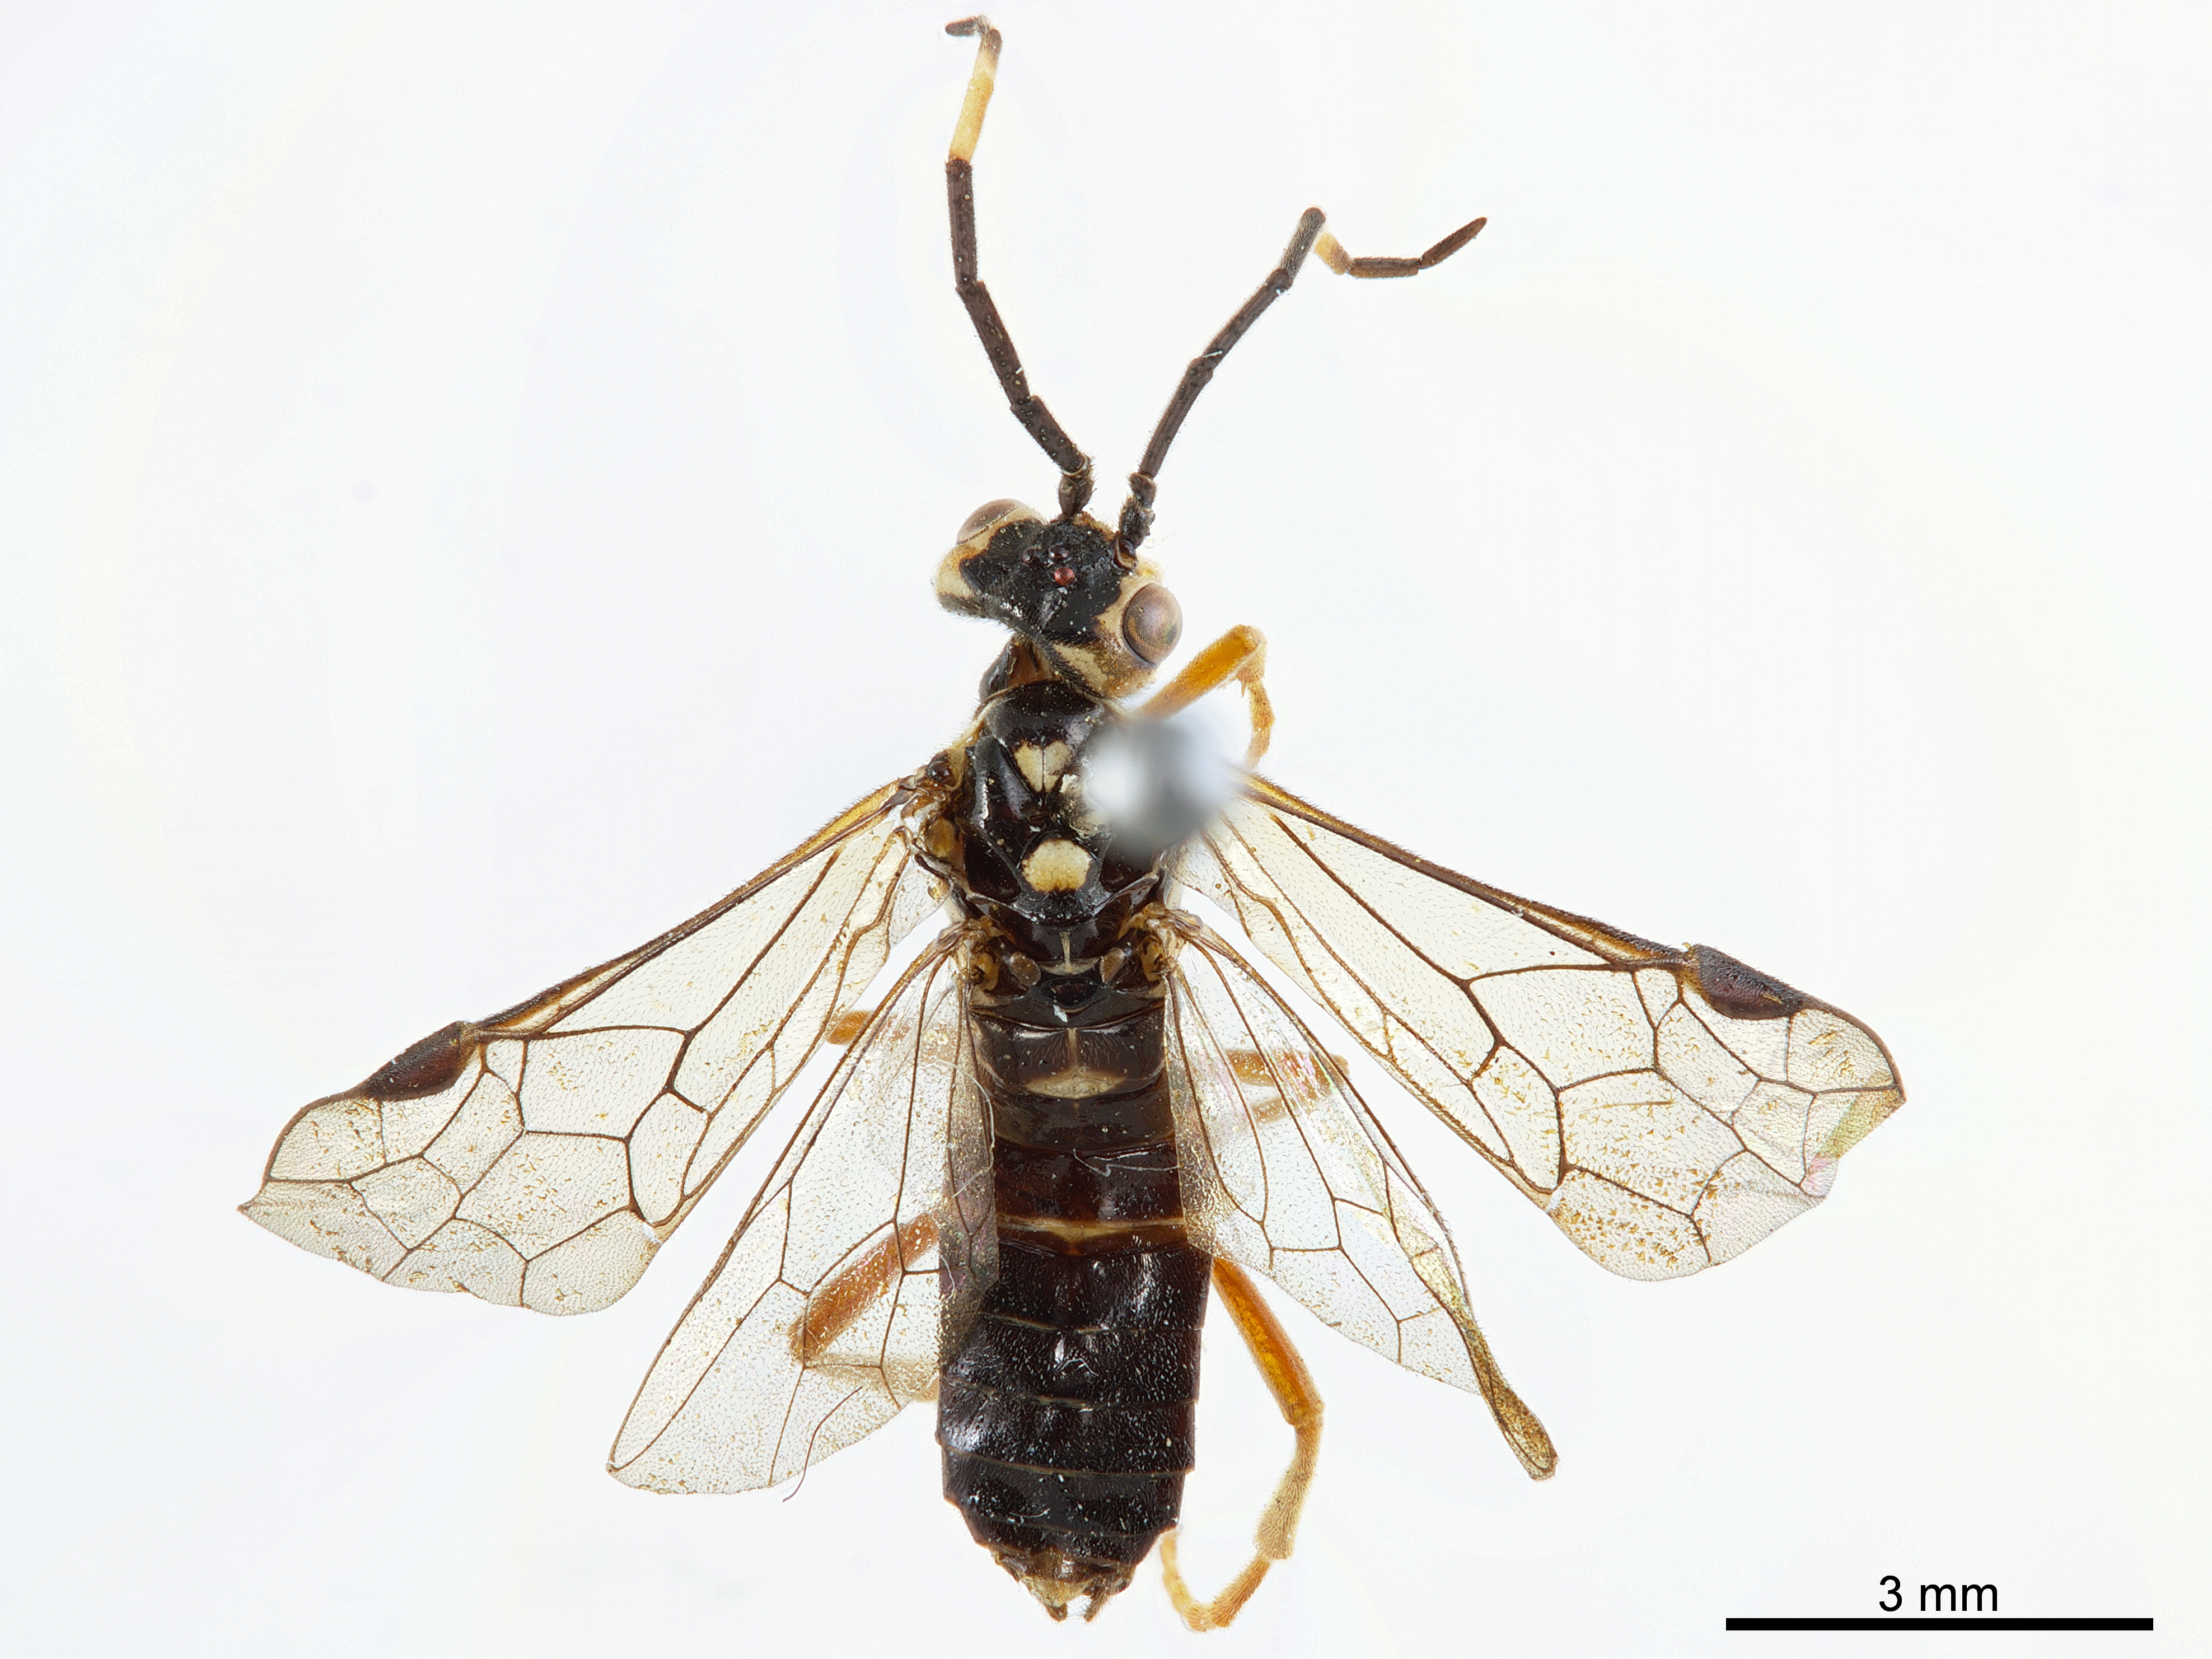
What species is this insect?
Kambaitina pup
